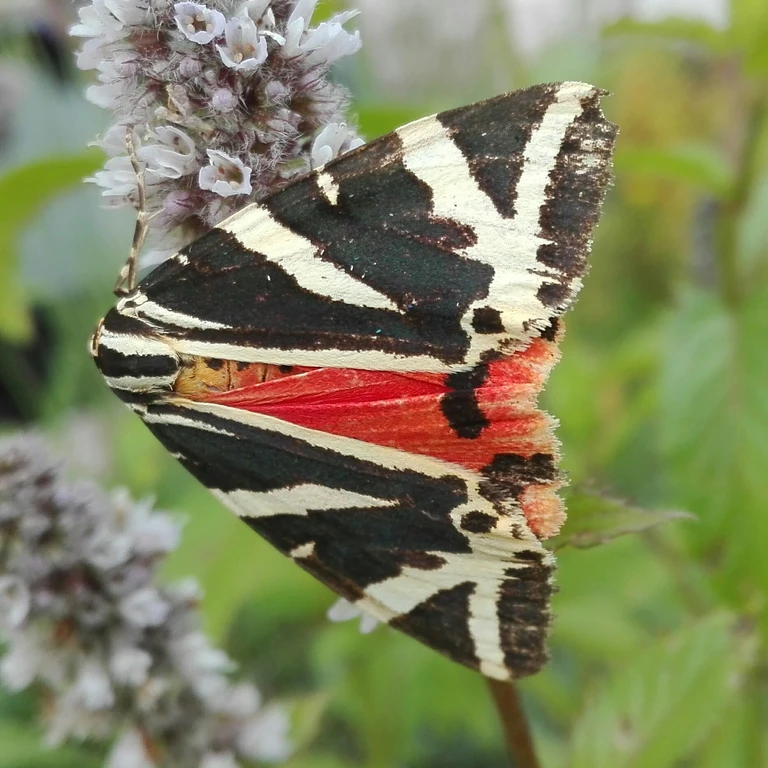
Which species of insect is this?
Euplagia quadripunctaria
